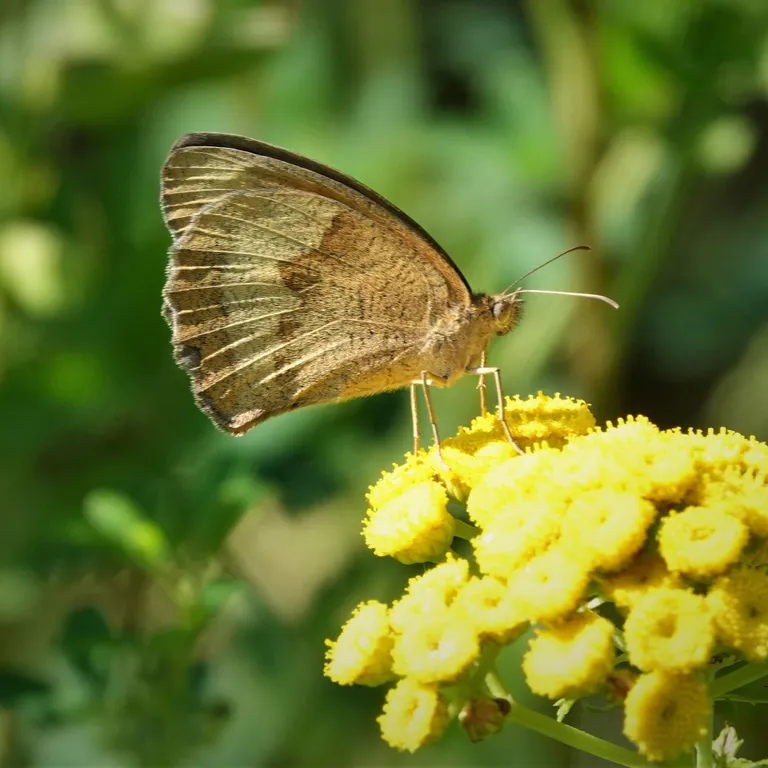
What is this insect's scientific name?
Maniola jurtina
